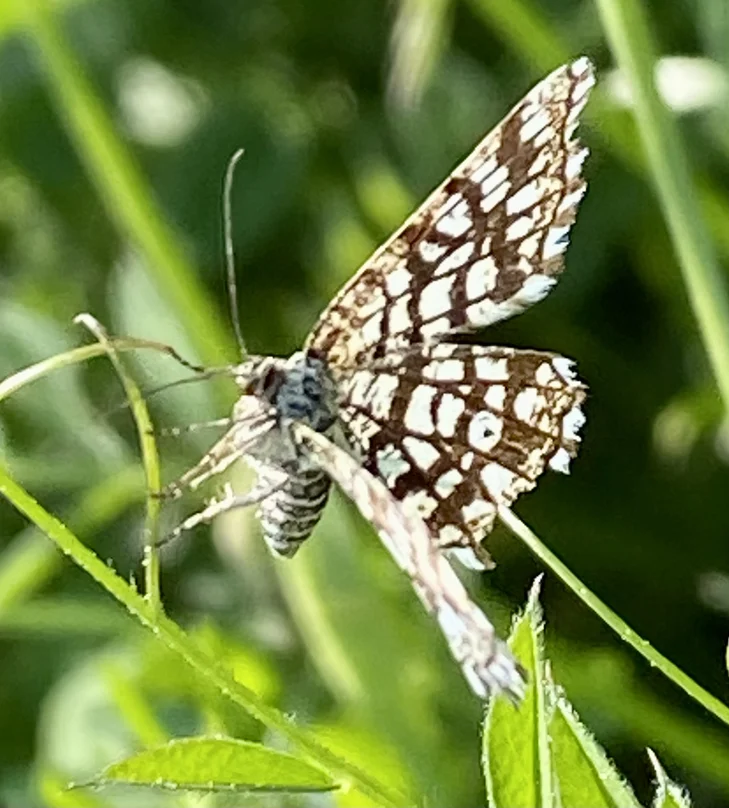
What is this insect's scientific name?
Chiasmia clathrata
